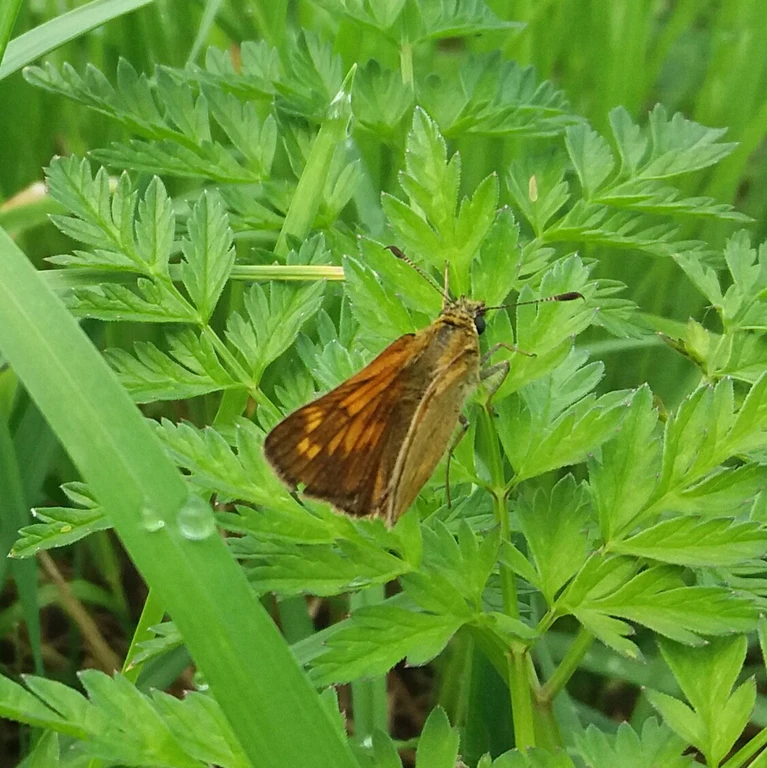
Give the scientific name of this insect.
Ochlodes sylvanus (also Ochlodes venata)
